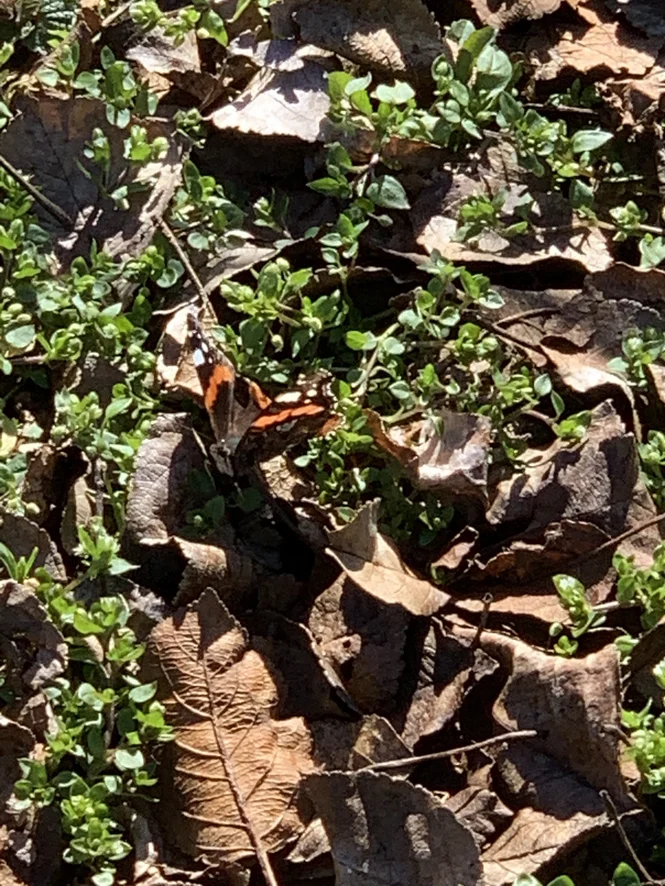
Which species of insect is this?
Vanessa atalanta
